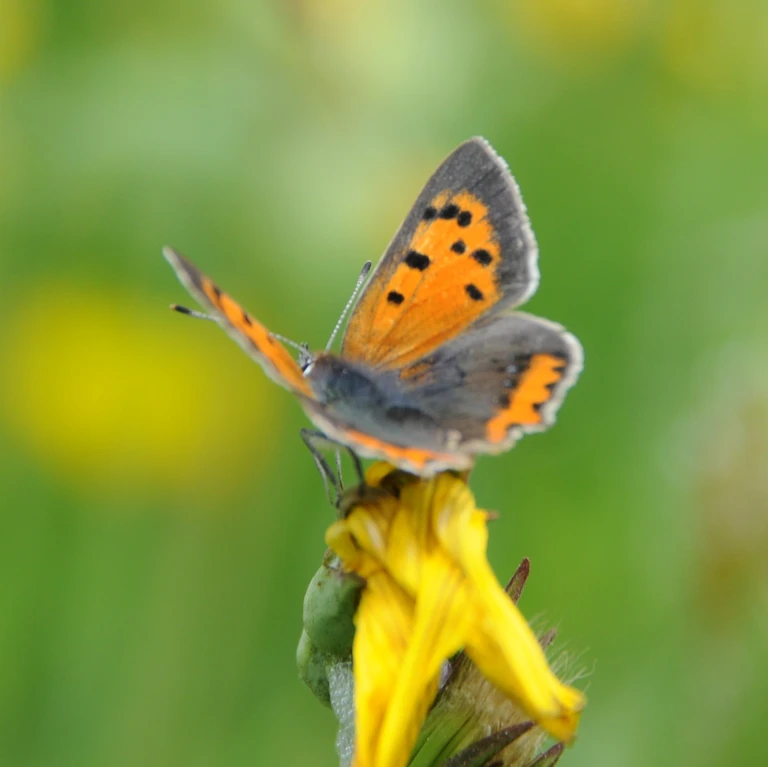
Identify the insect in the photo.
Lycaena phlaeas
